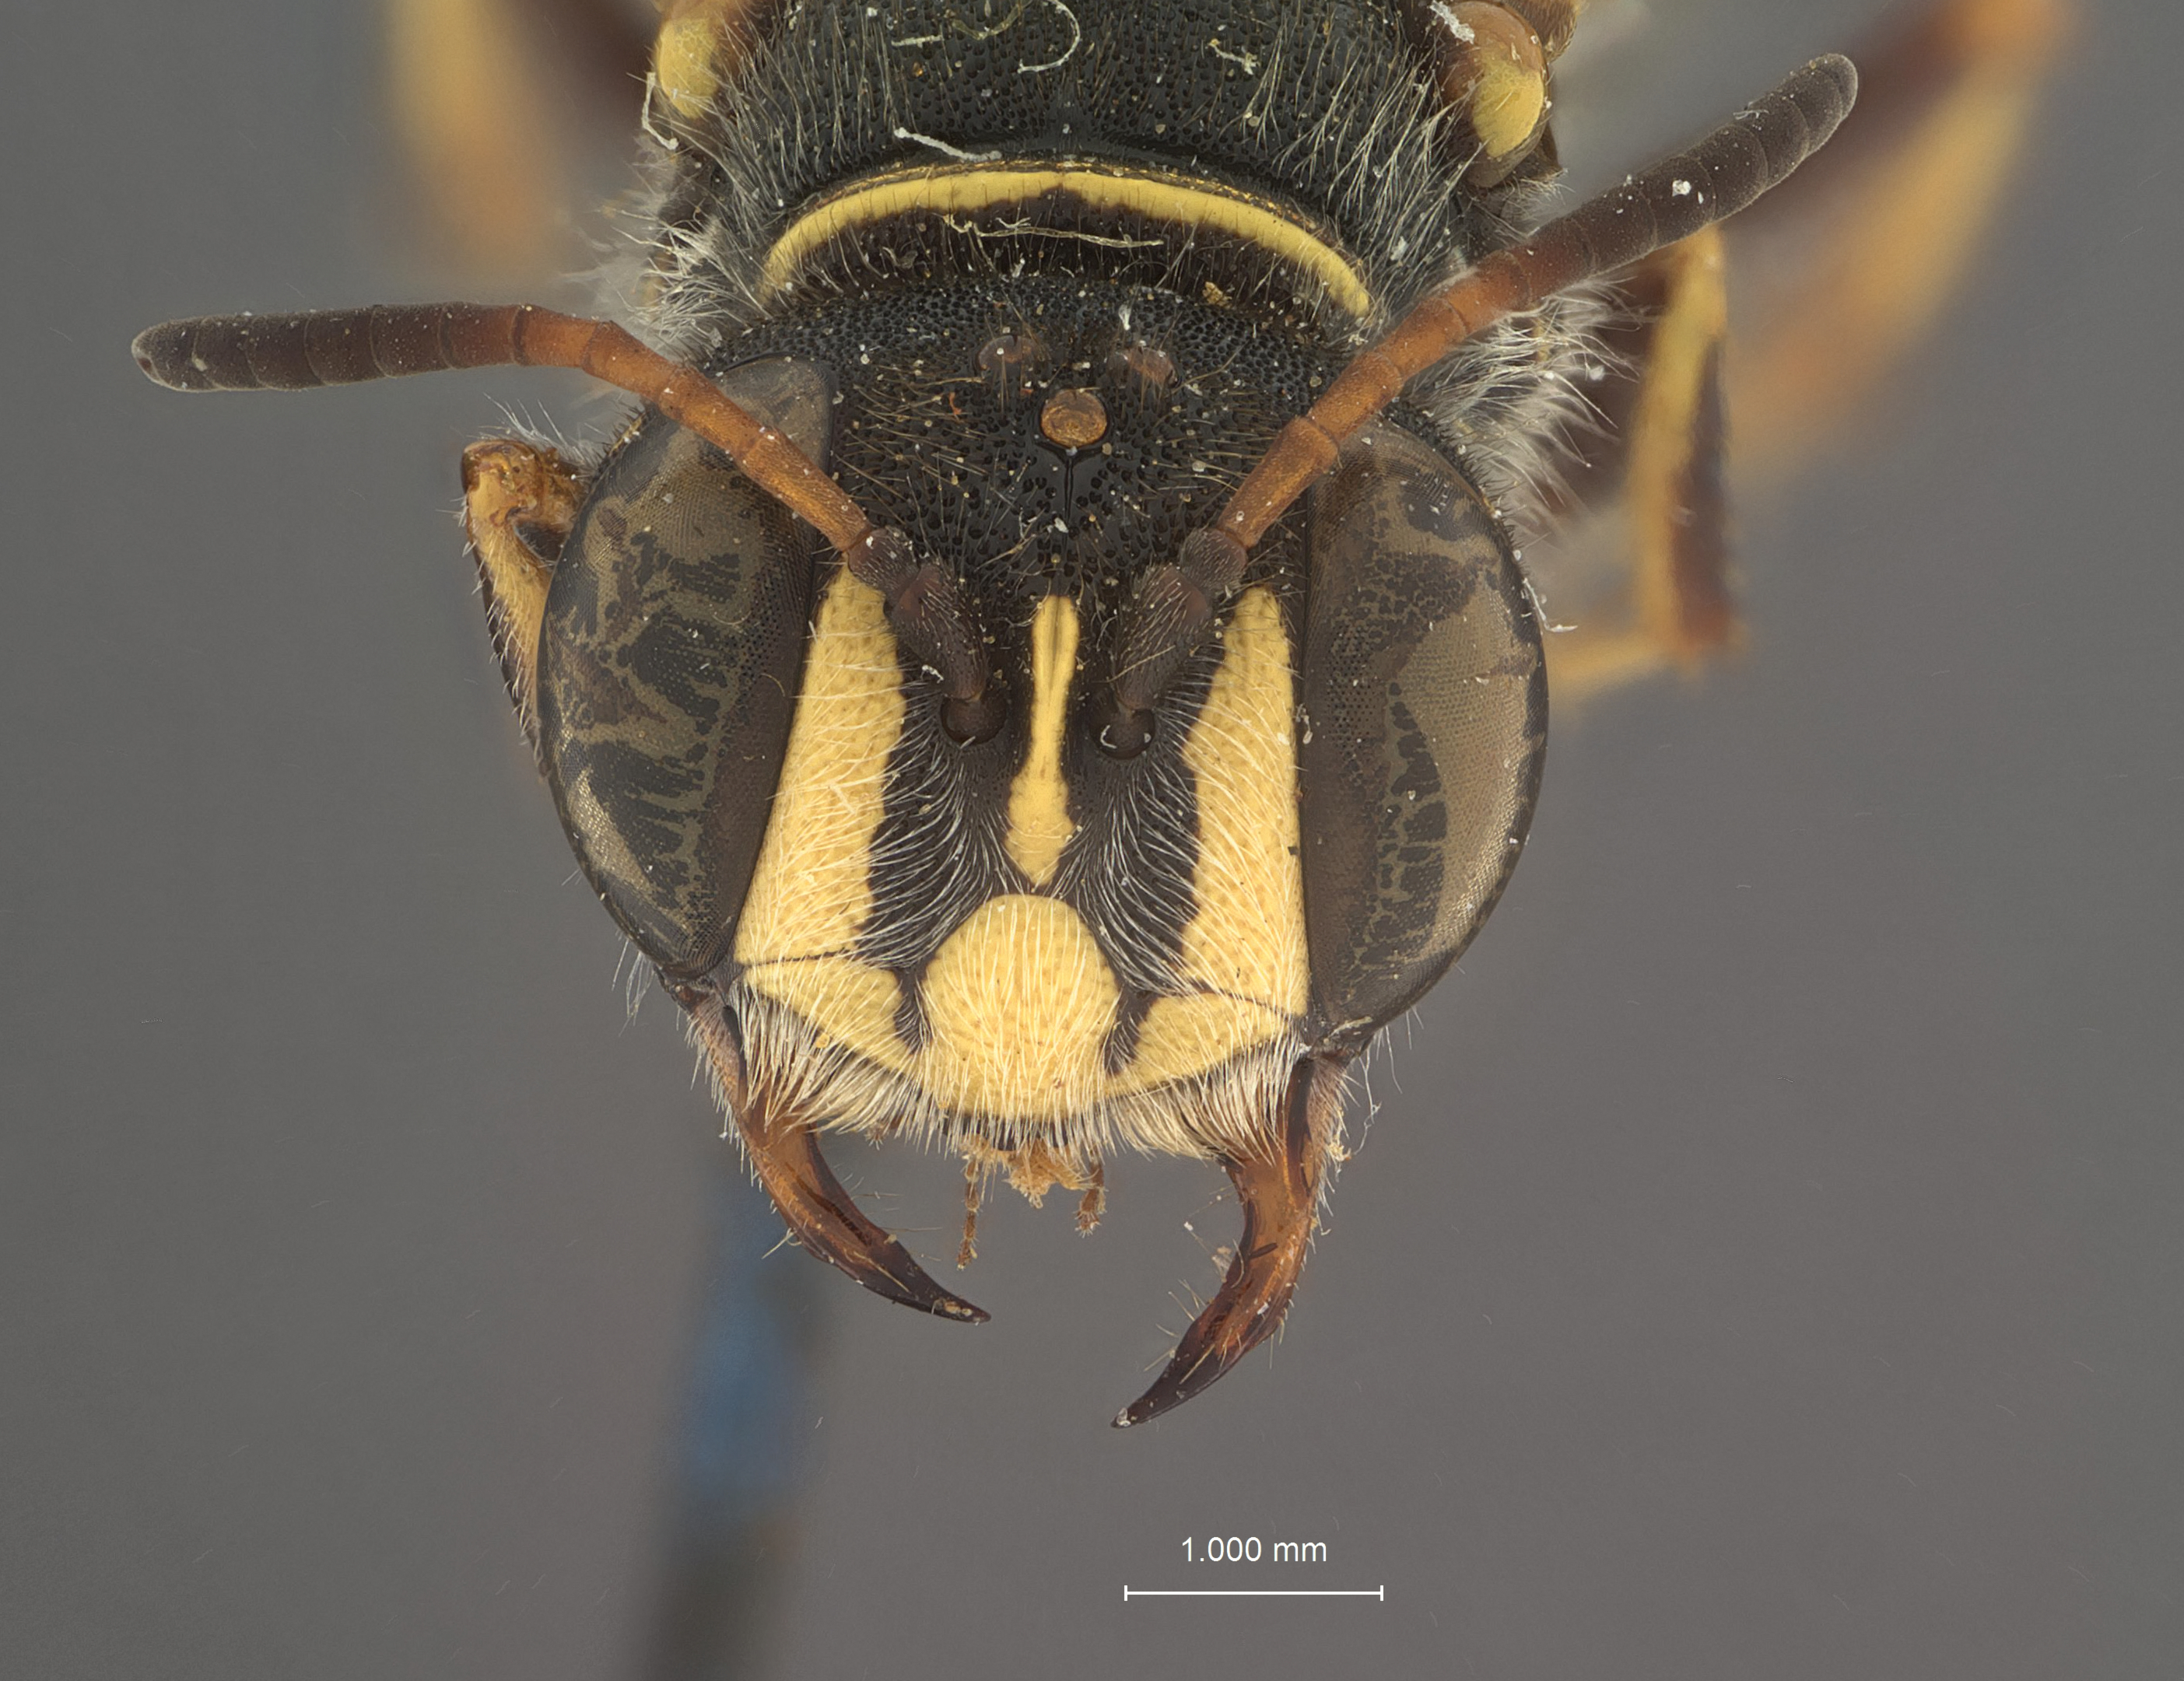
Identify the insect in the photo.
Eucerceris melanosa
